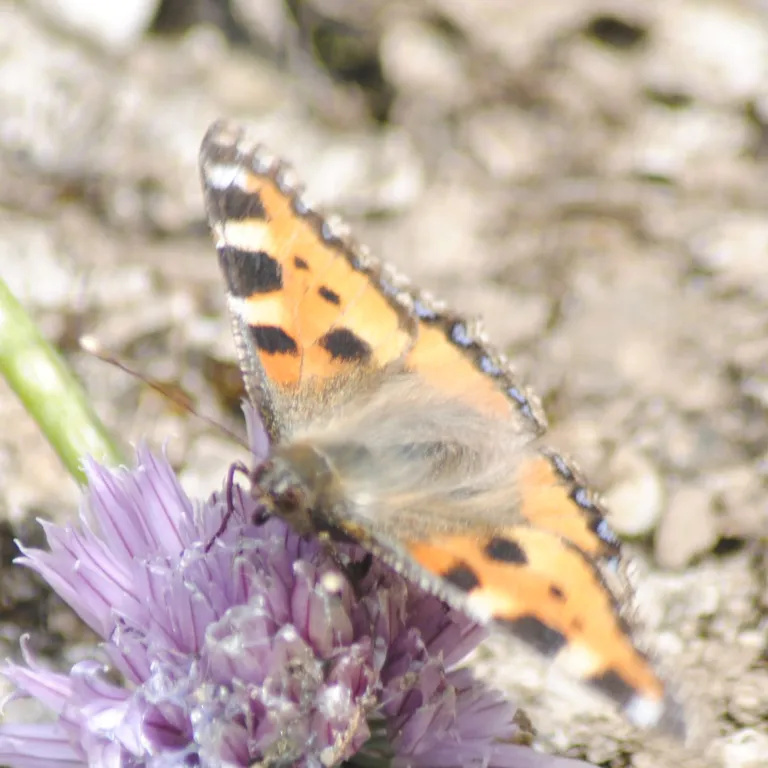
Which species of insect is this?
Aglais urticae
